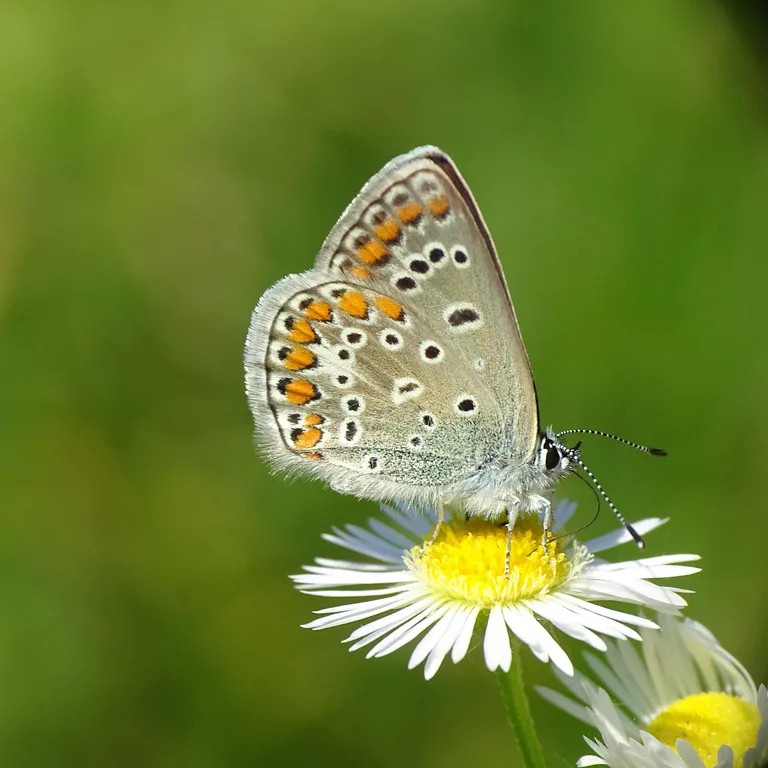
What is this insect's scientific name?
Polyommatus icarus
